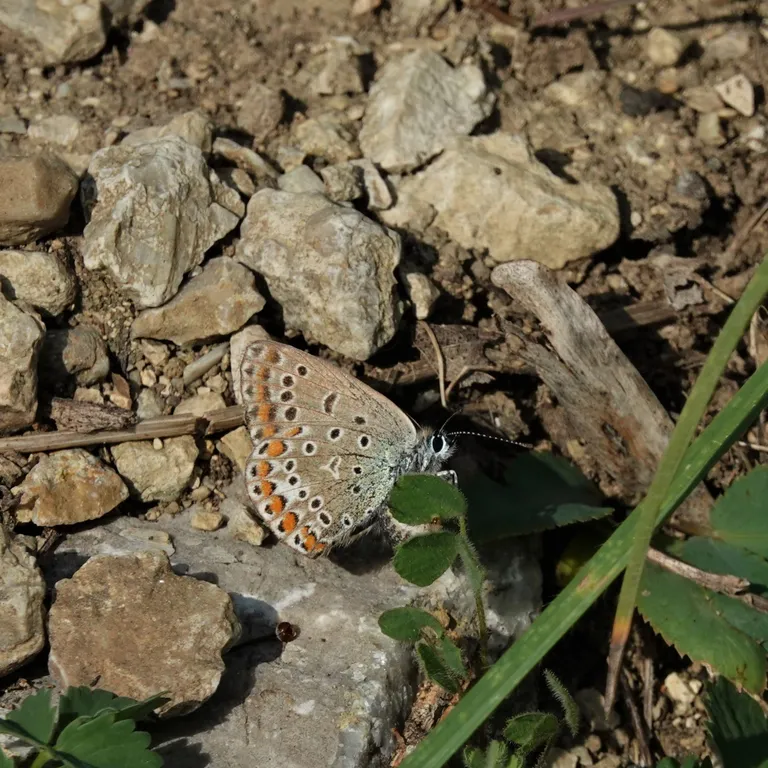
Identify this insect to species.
Polyommatus icarus
